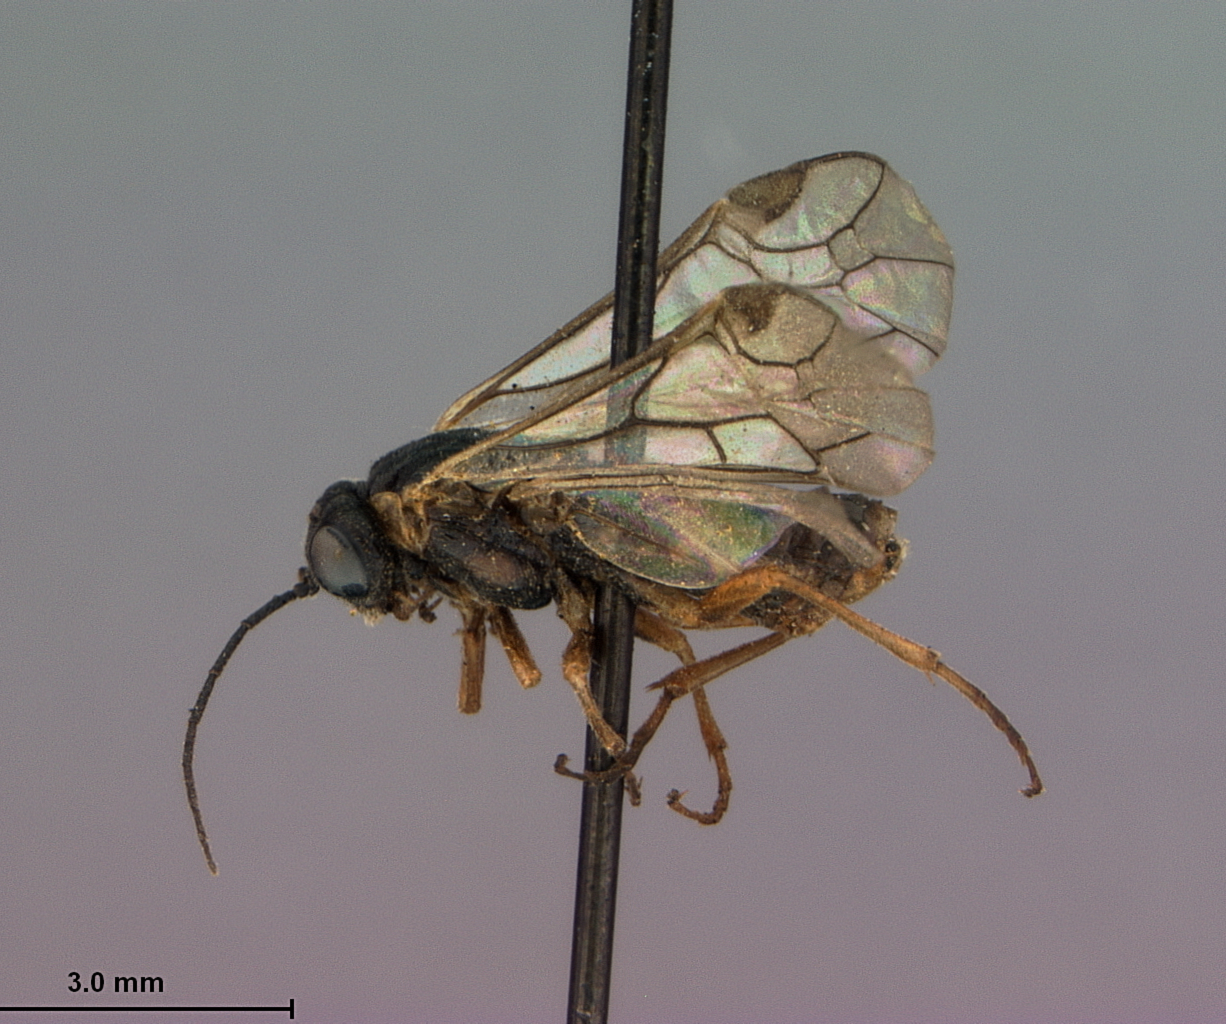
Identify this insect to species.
Platycampus laricis
